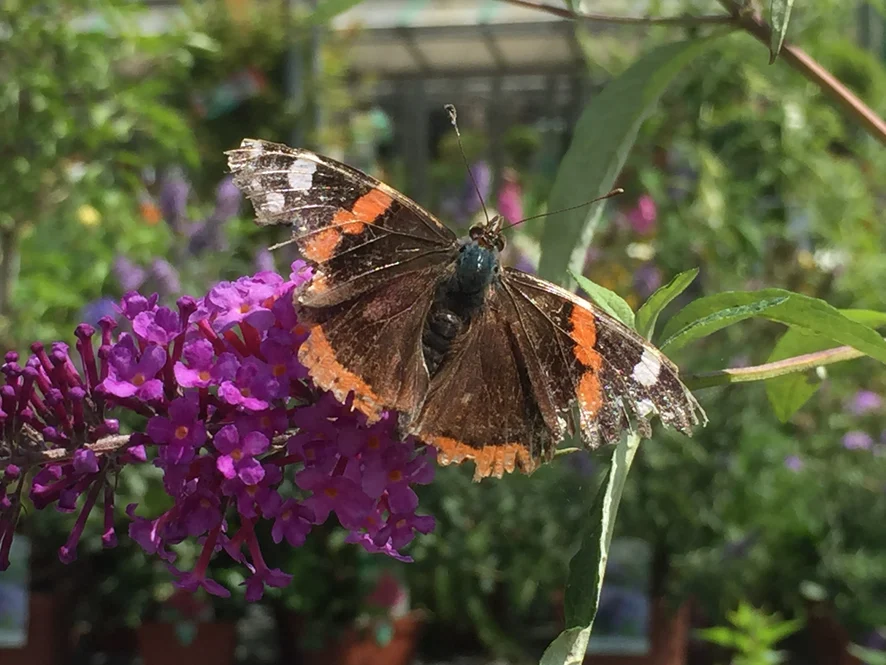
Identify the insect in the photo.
Vanessa atalanta
